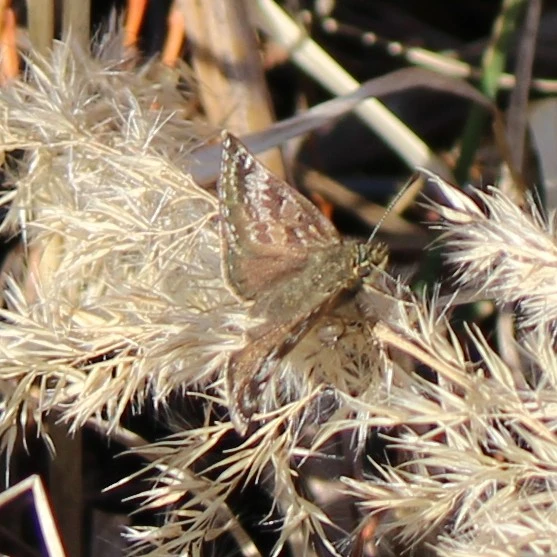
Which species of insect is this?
Erynnis tages
